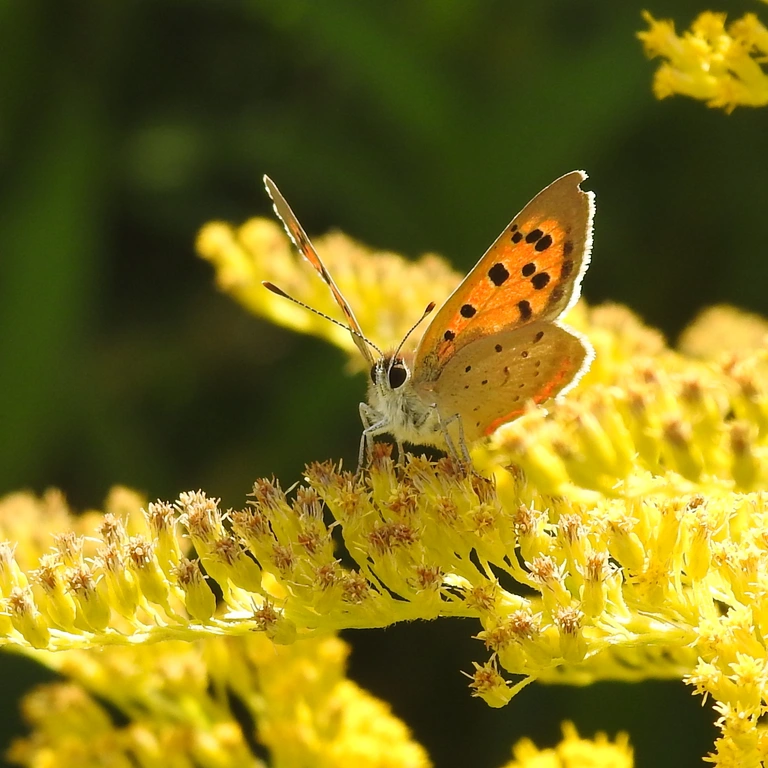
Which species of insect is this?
Lycaena phlaeas
